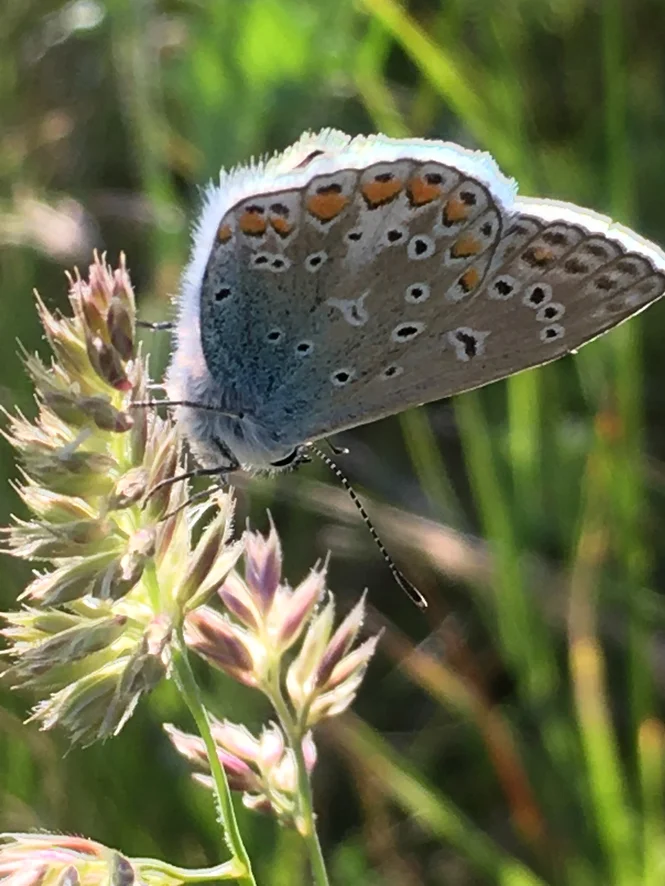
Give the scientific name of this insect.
Polyommatus icarus
